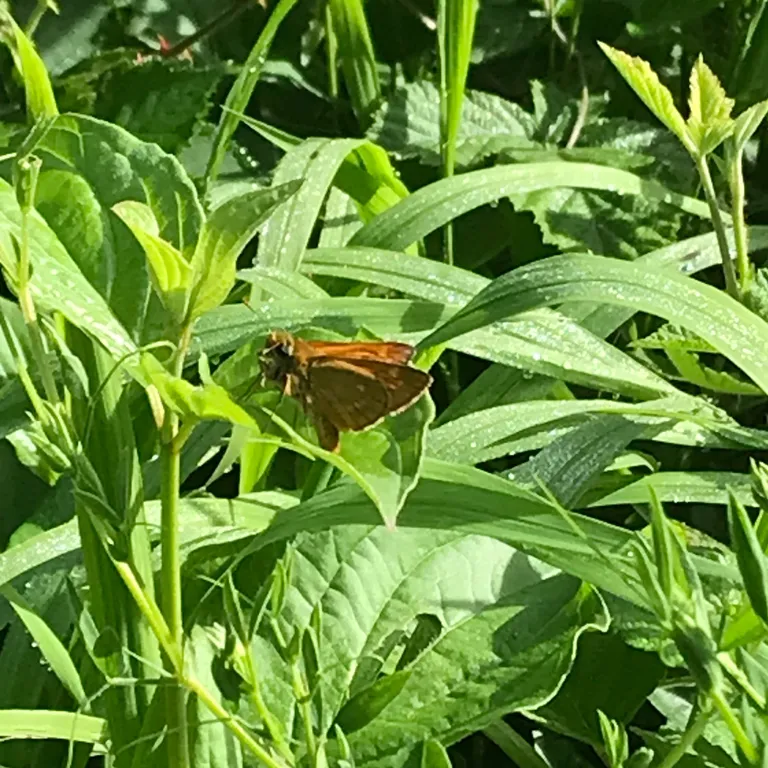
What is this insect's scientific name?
Ochlodes sylvanus (also Ochlodes venata)
